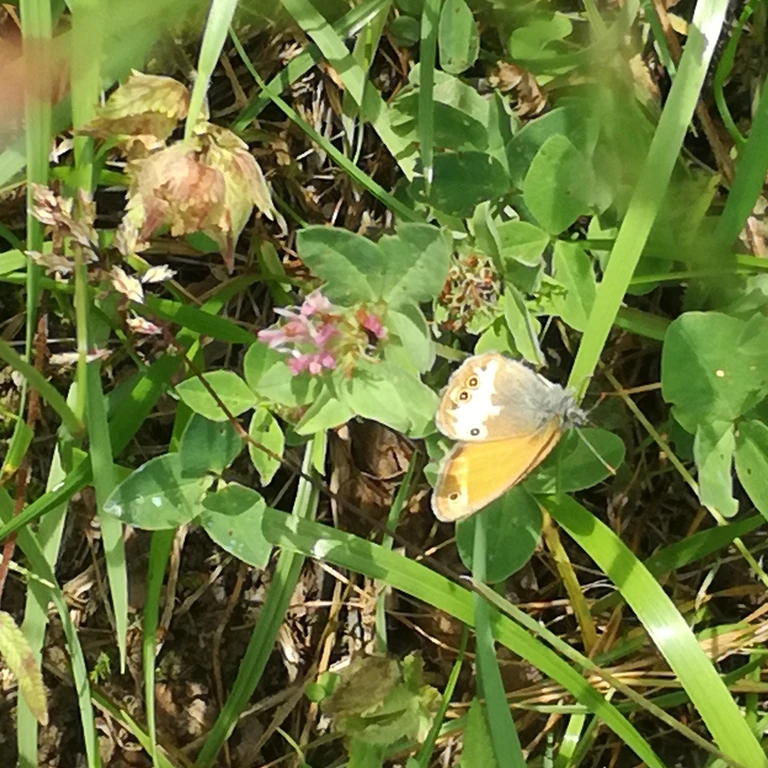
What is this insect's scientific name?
Coenonympha arcania
